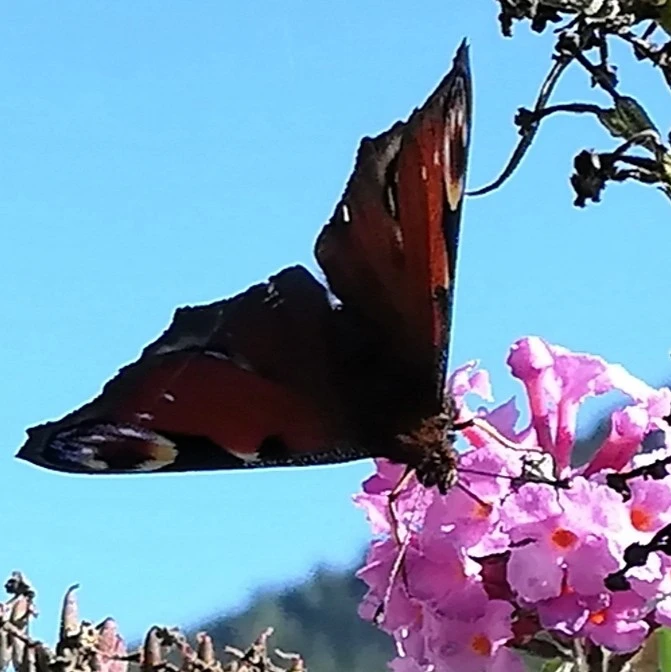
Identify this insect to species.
Aglais io
